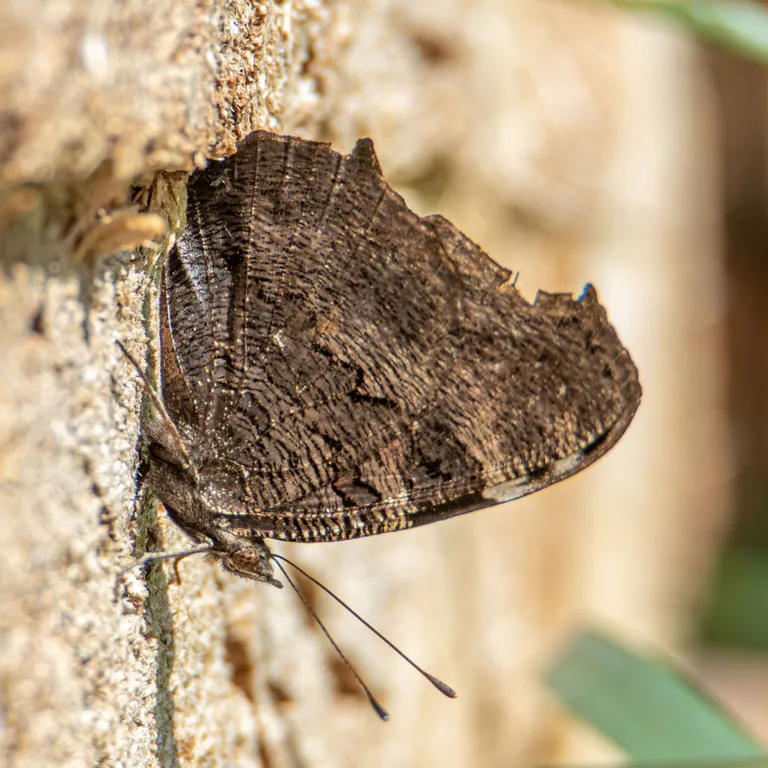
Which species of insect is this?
Aglais io
